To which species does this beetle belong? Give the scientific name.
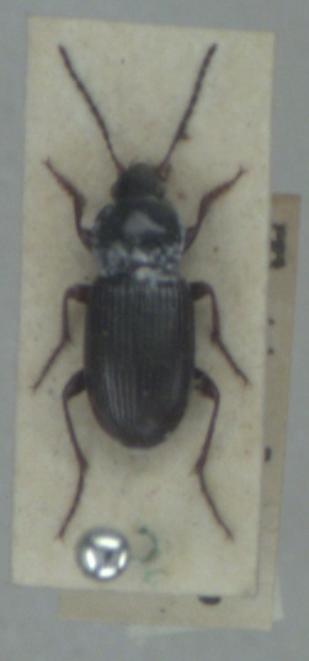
Pterostichus vernalis
